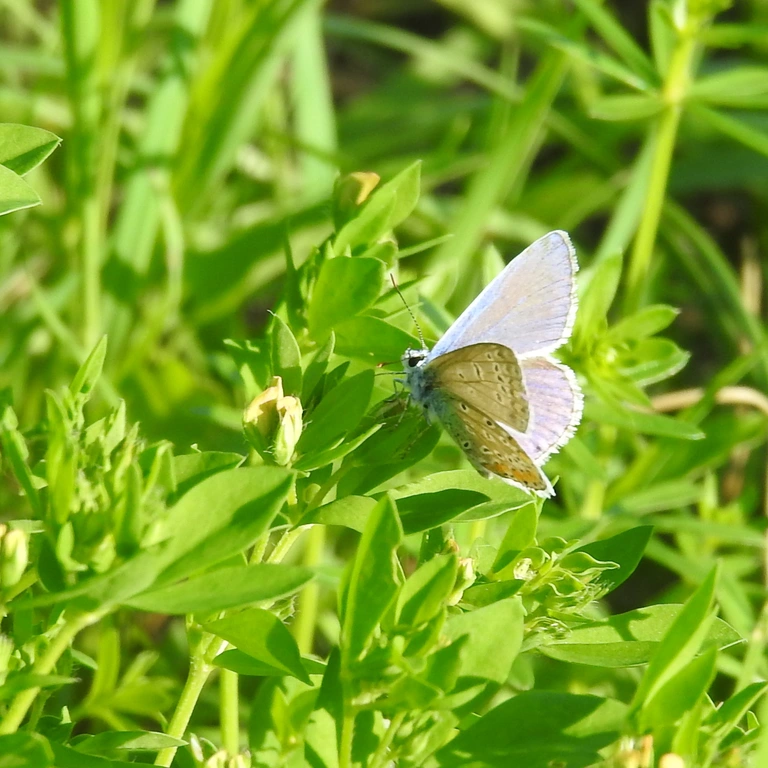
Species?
Polyommatus icarus
